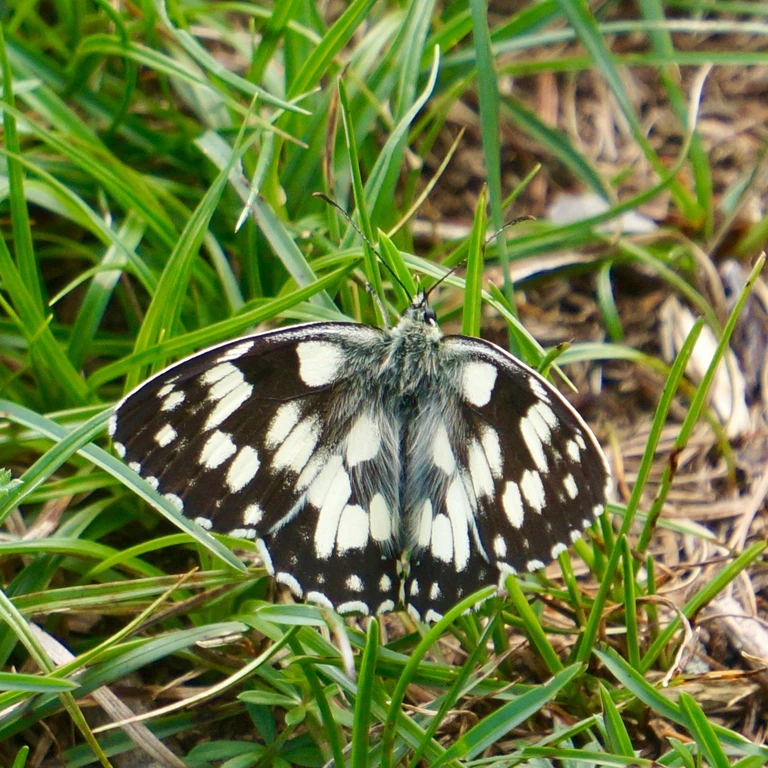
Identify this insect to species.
Melanargia galathea
